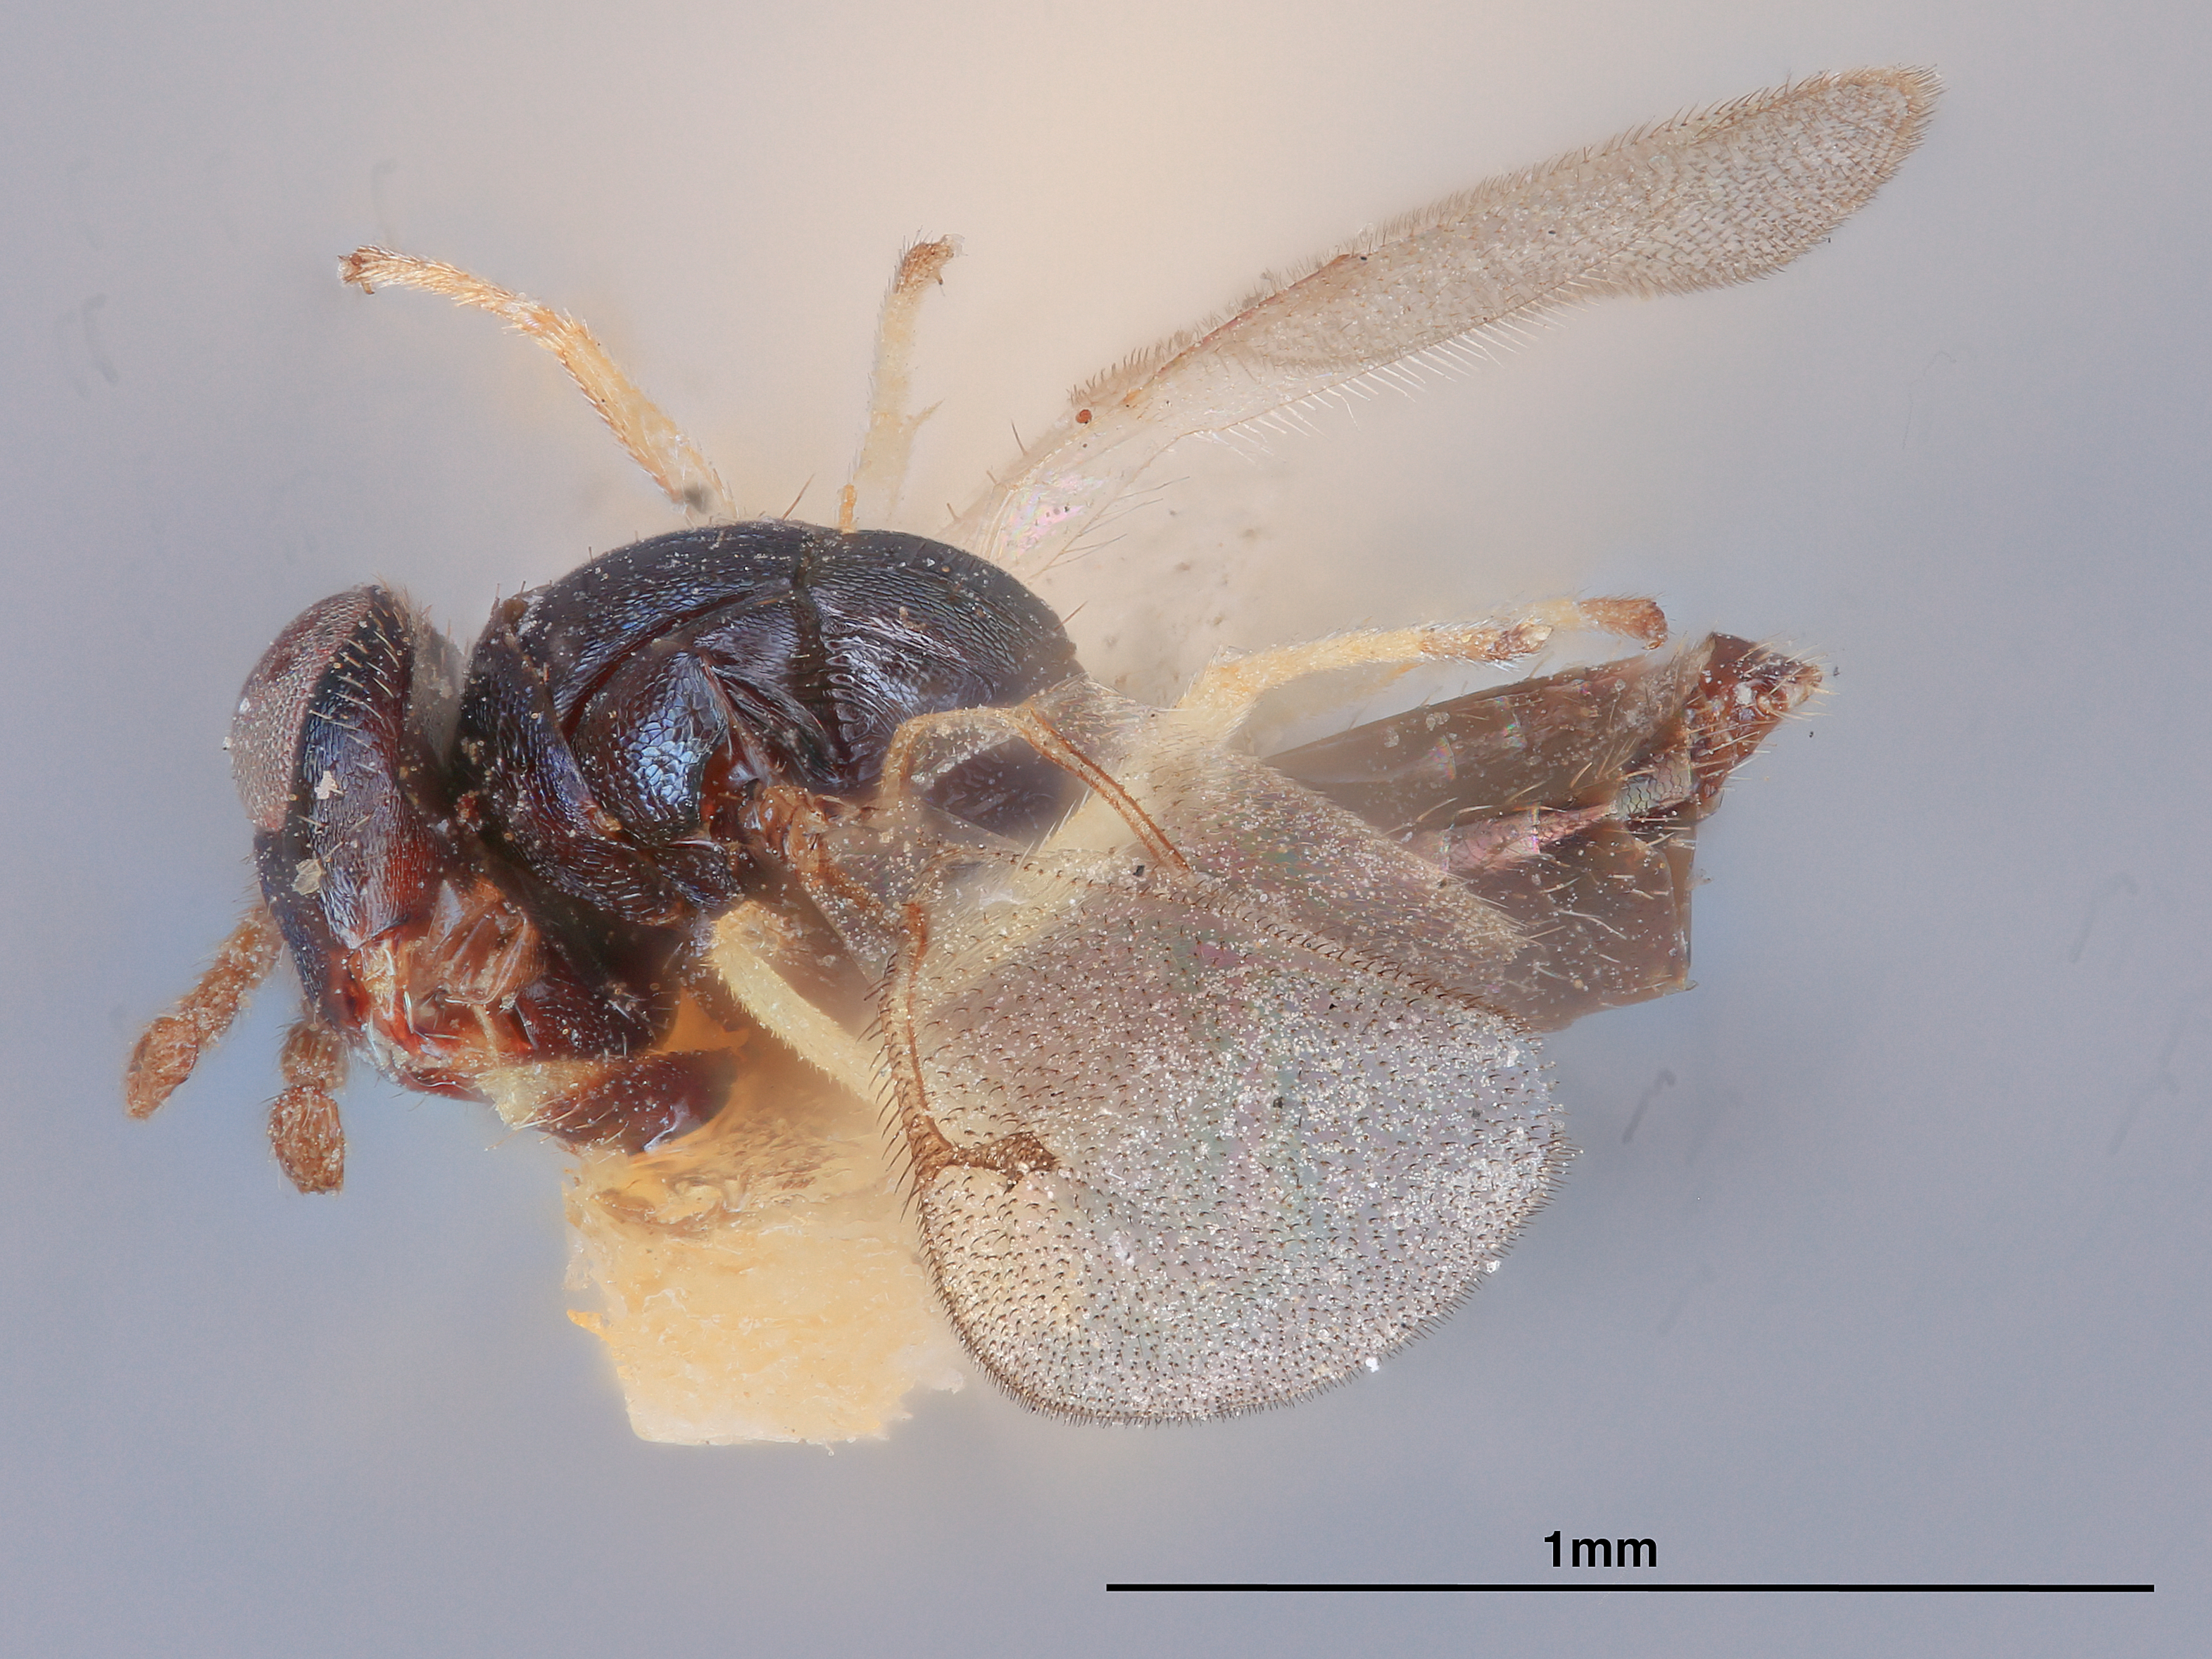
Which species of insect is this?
Tetrastichus ichthyus
